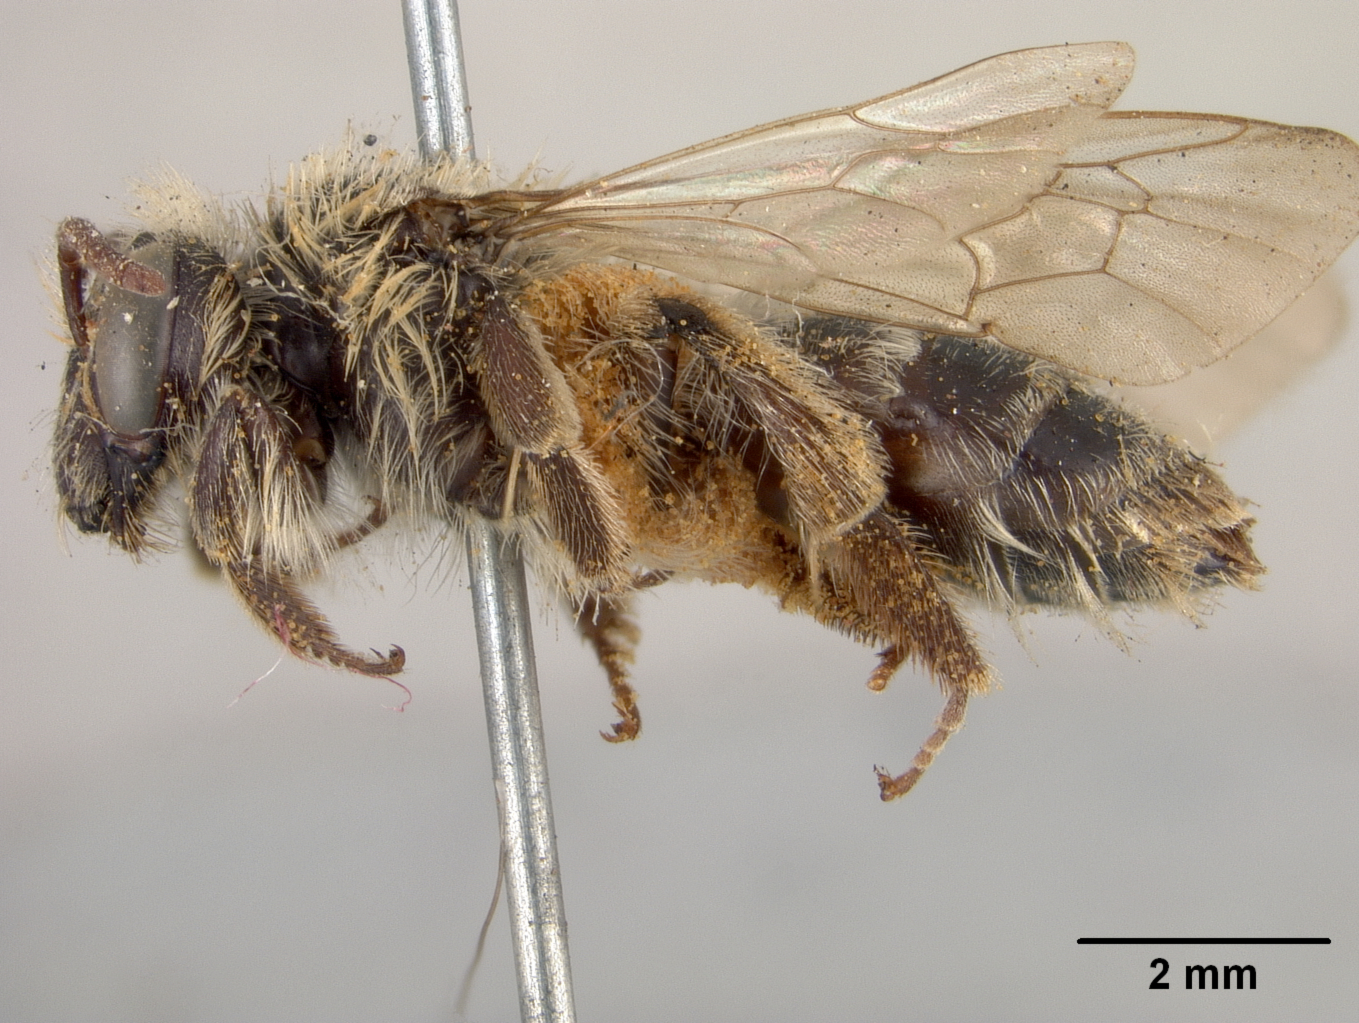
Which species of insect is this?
Andrena apacheorum
